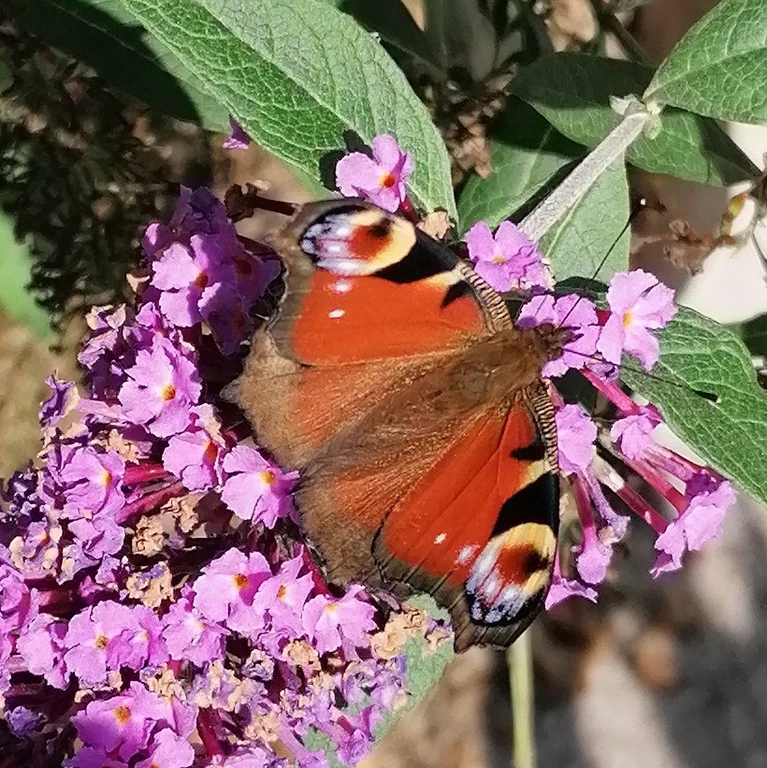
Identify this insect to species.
Aglais io
